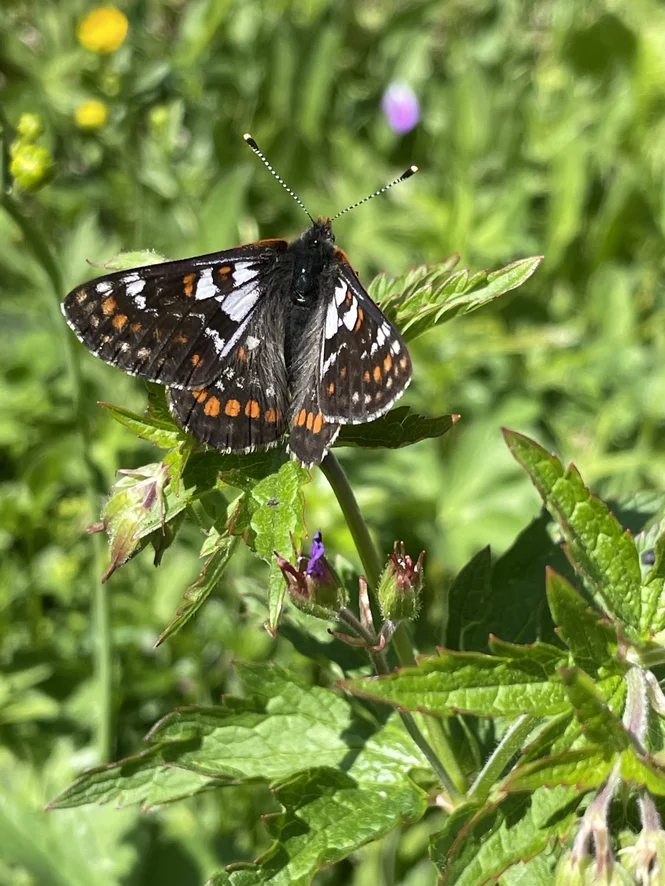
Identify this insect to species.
Euphydryas cynthia (also Hypodryas cynthia)
